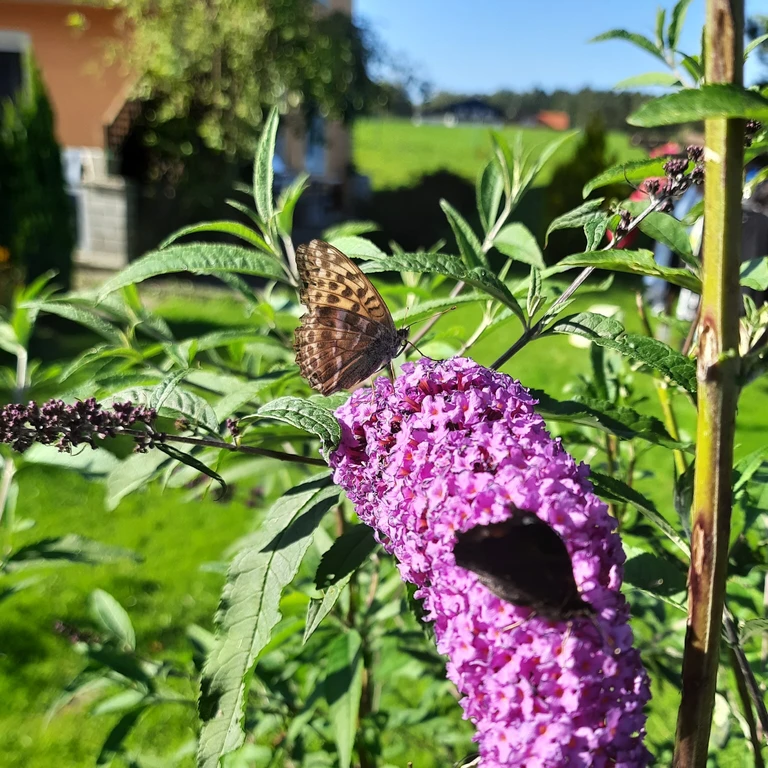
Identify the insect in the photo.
Argynnis paphia
